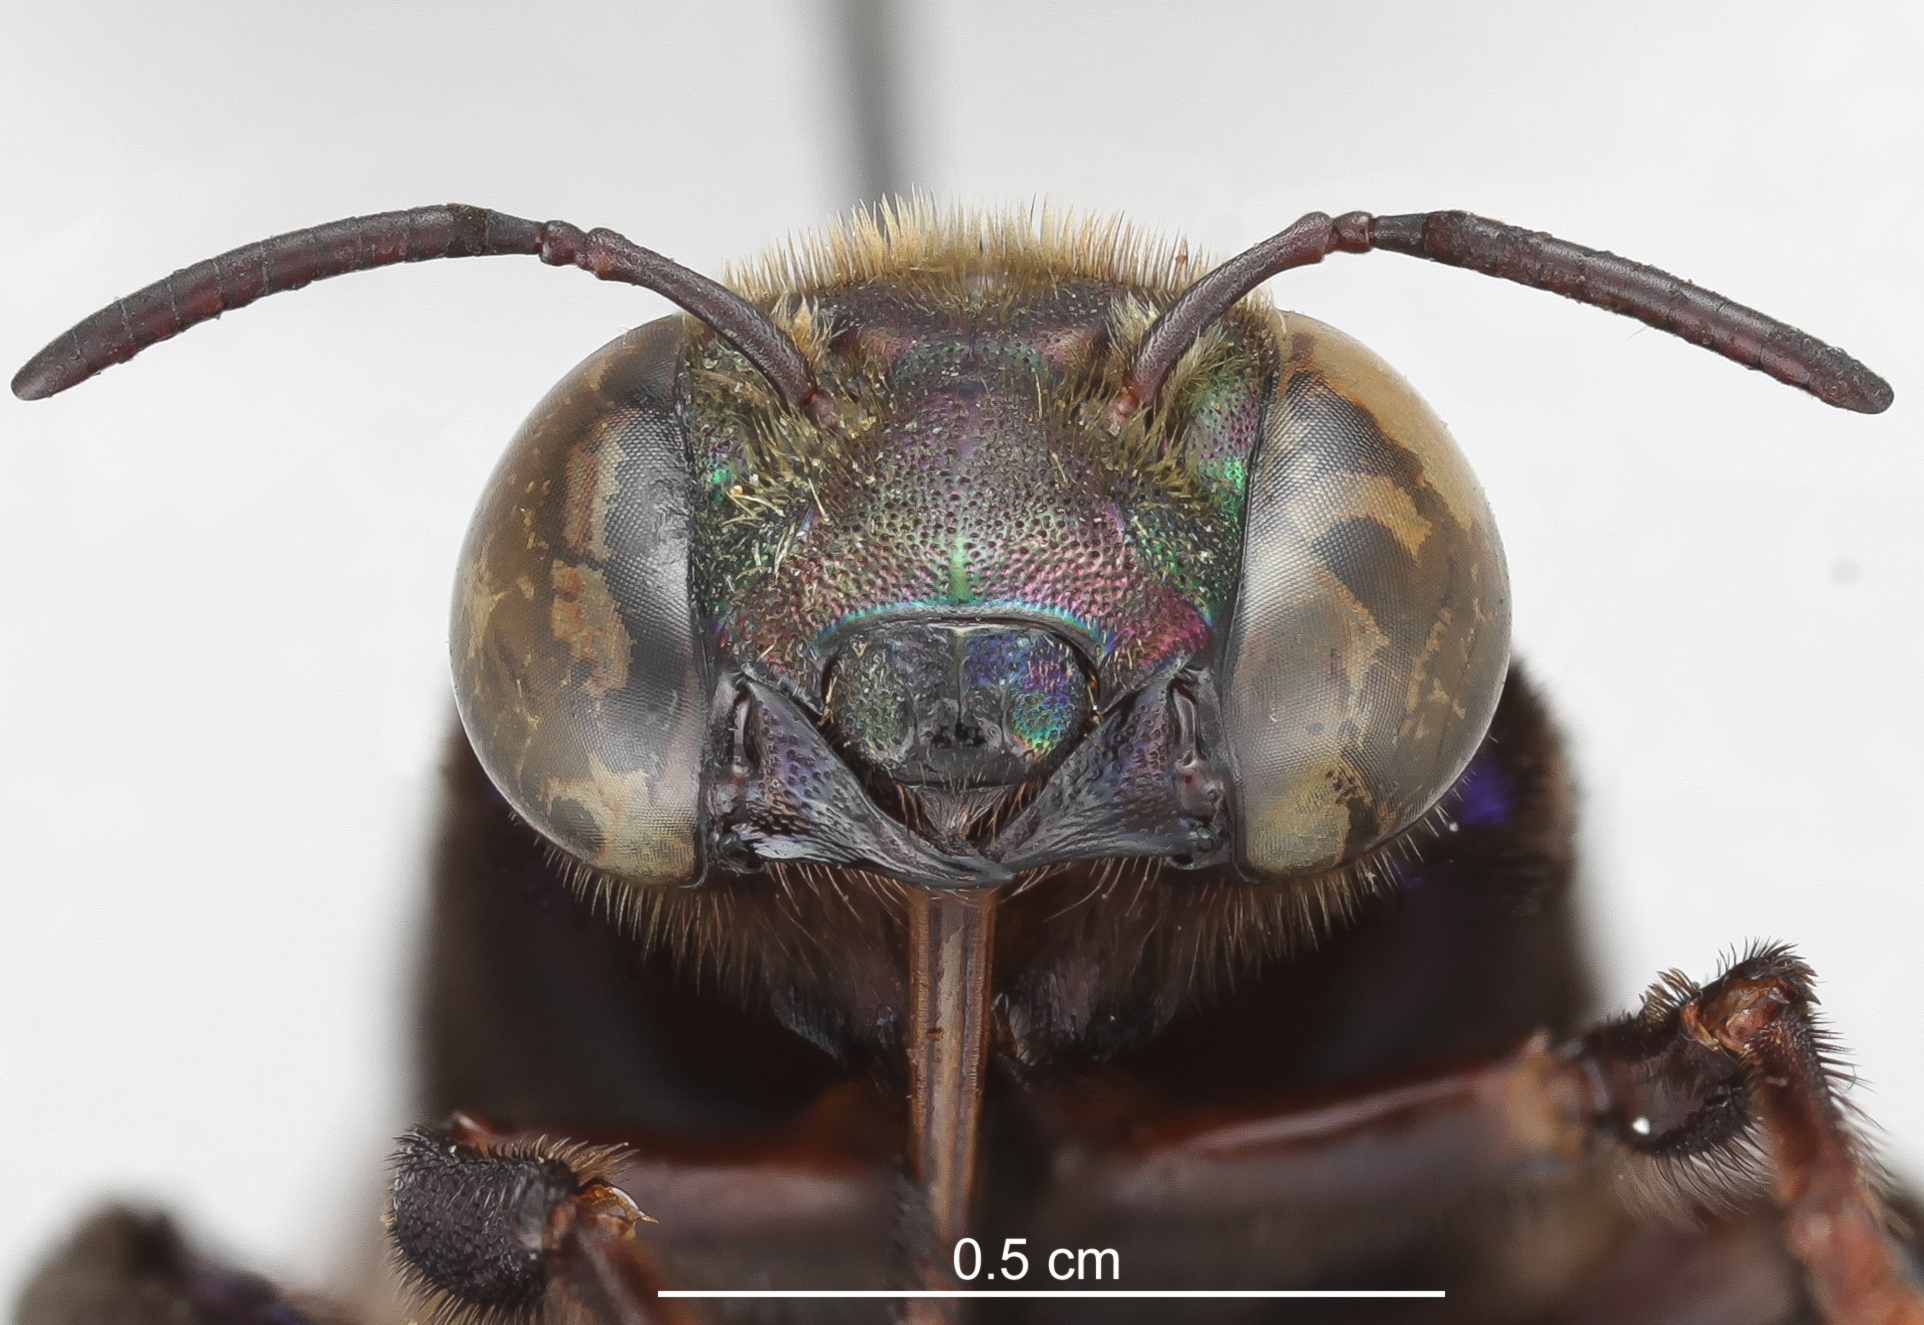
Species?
Eufriesea purpurata
